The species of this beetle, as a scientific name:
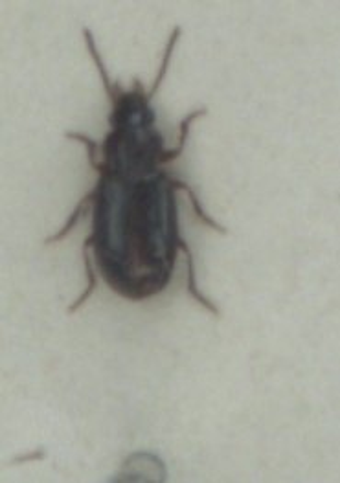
Bradycellus ruficollis
